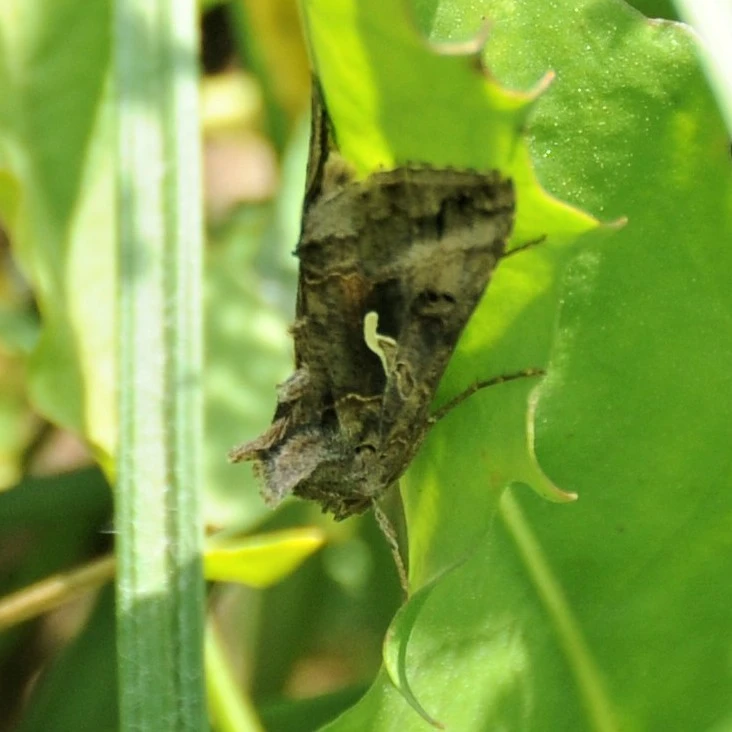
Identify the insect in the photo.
Autographa gamma
